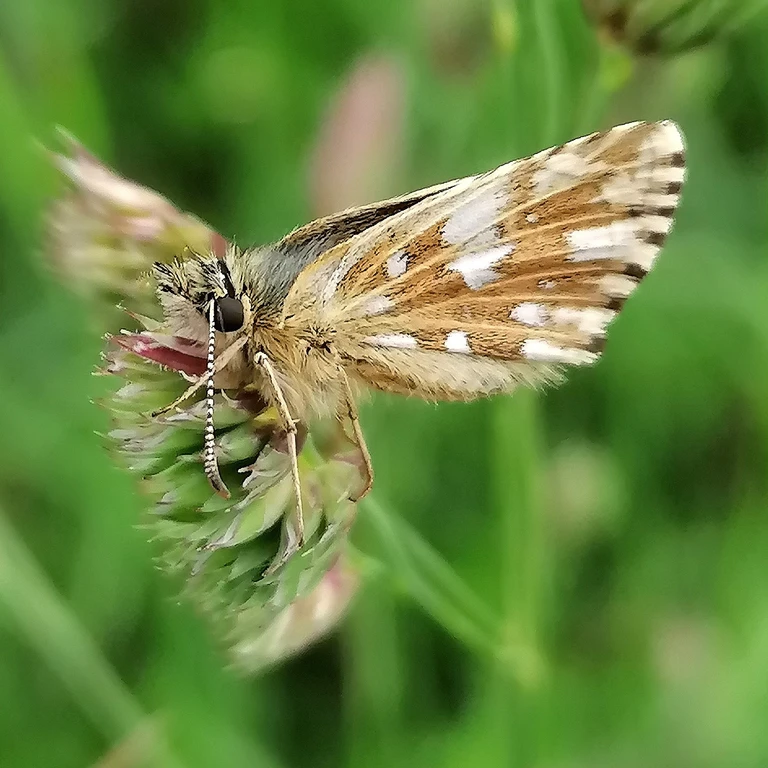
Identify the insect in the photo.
Pyrgus malvae
